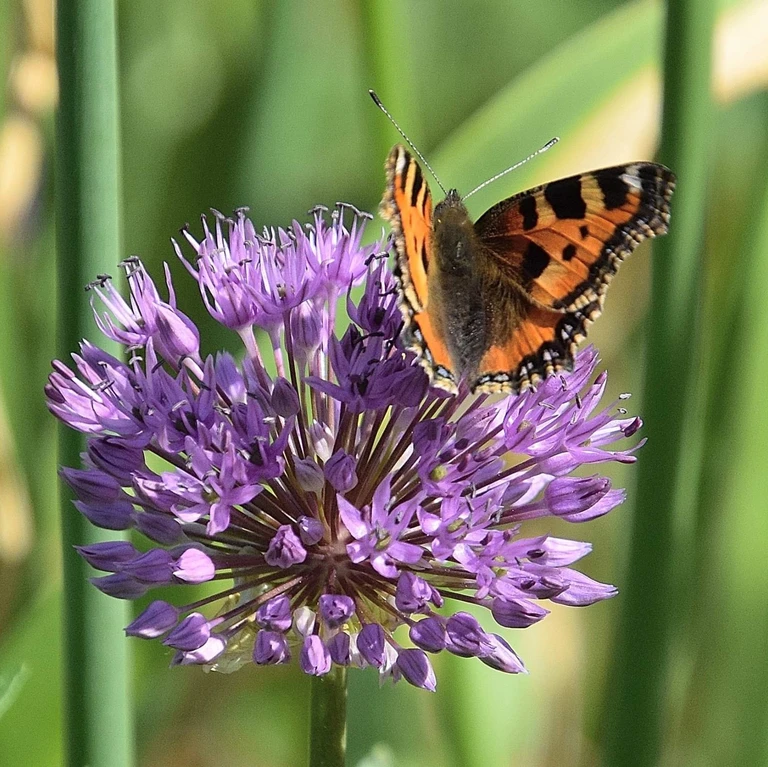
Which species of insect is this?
Aglais urticae
